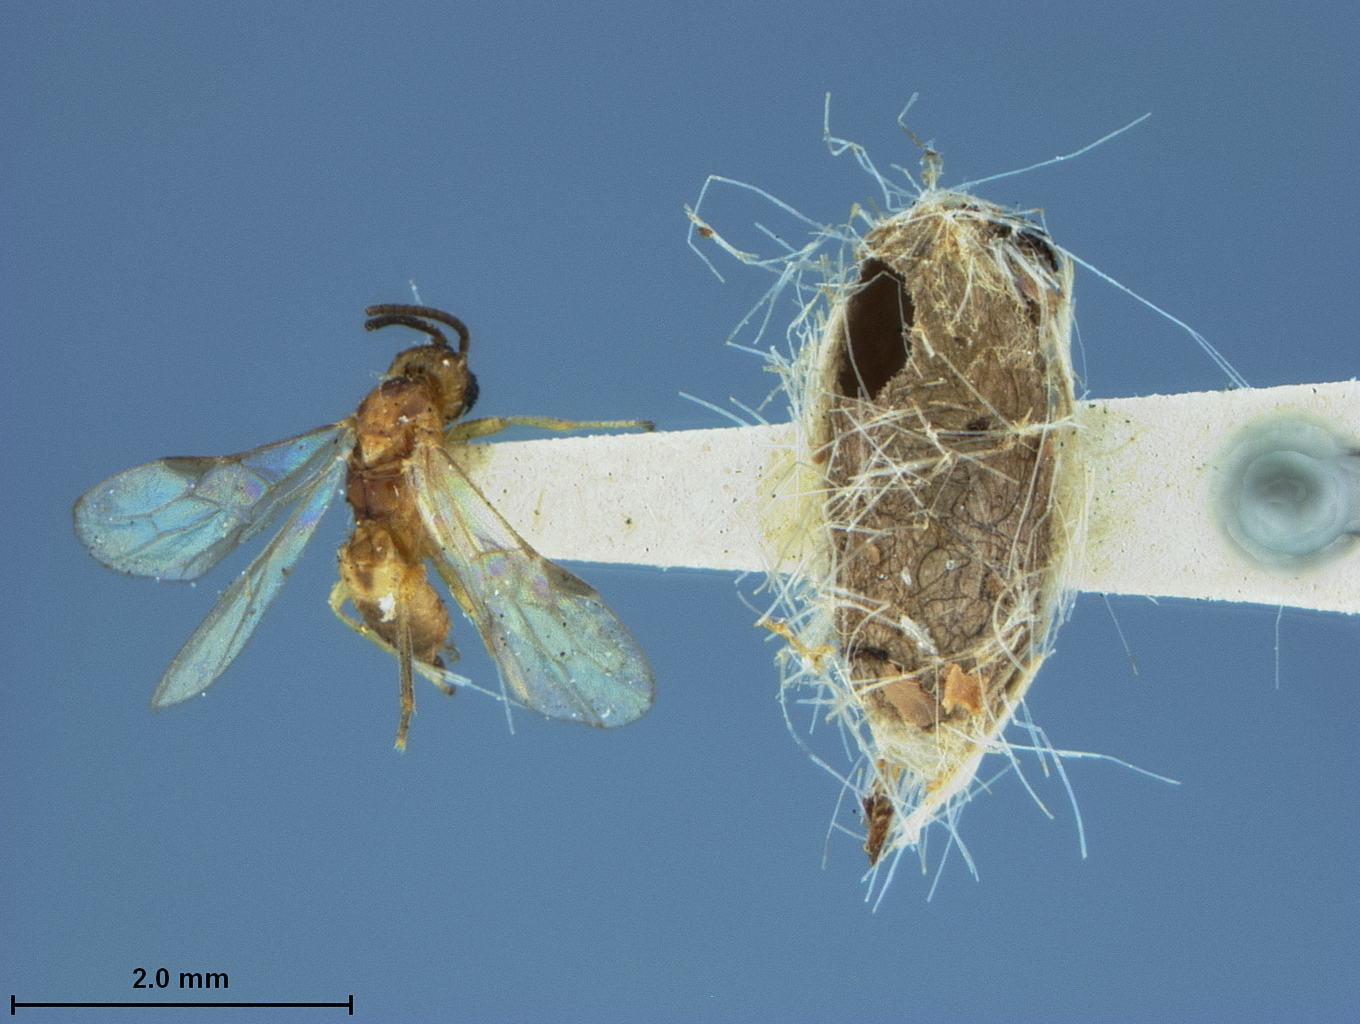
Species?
Bracon rhyssamati
